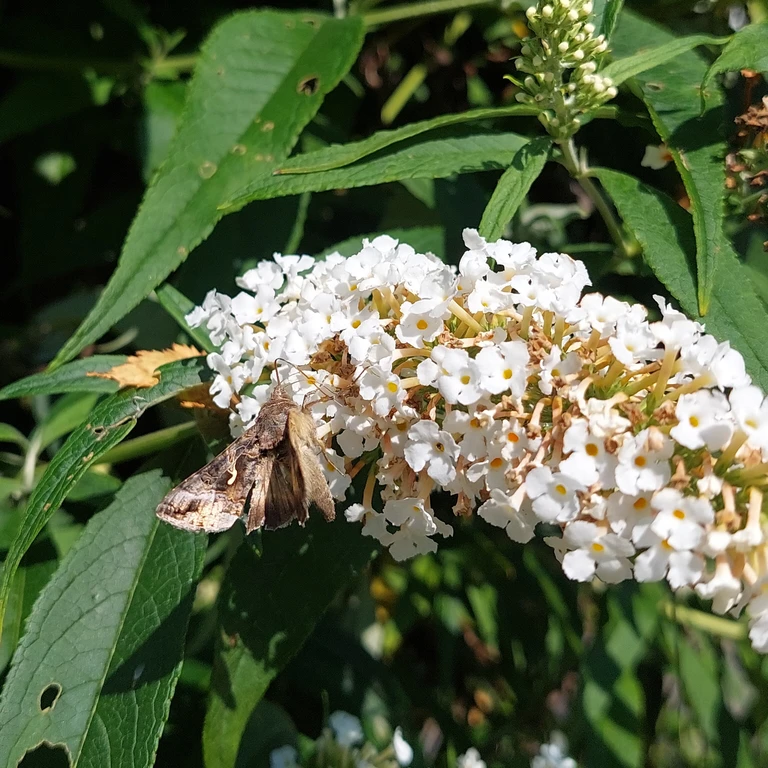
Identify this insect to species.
Autographa gamma
